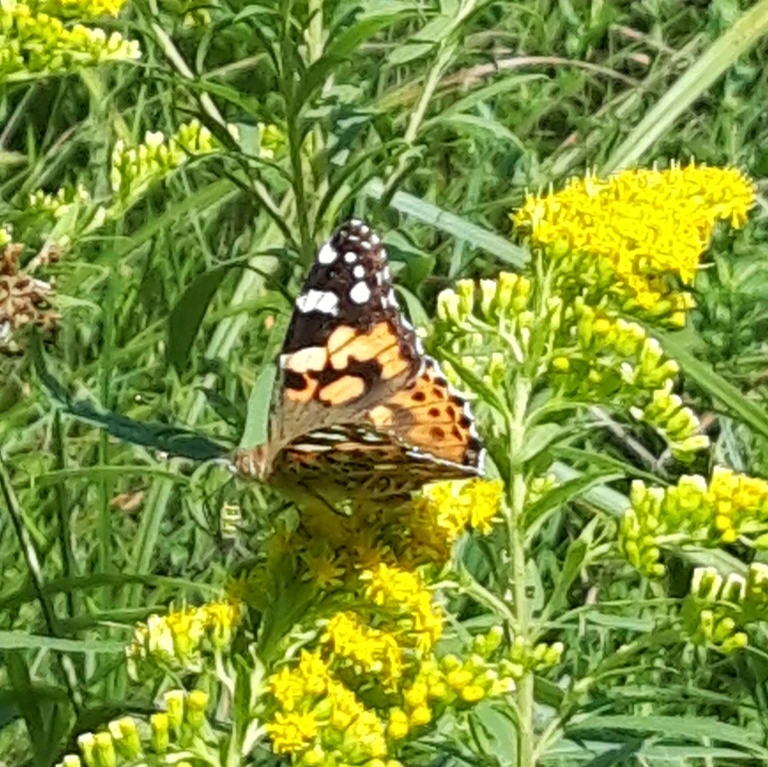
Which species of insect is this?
Vanessa cardui
